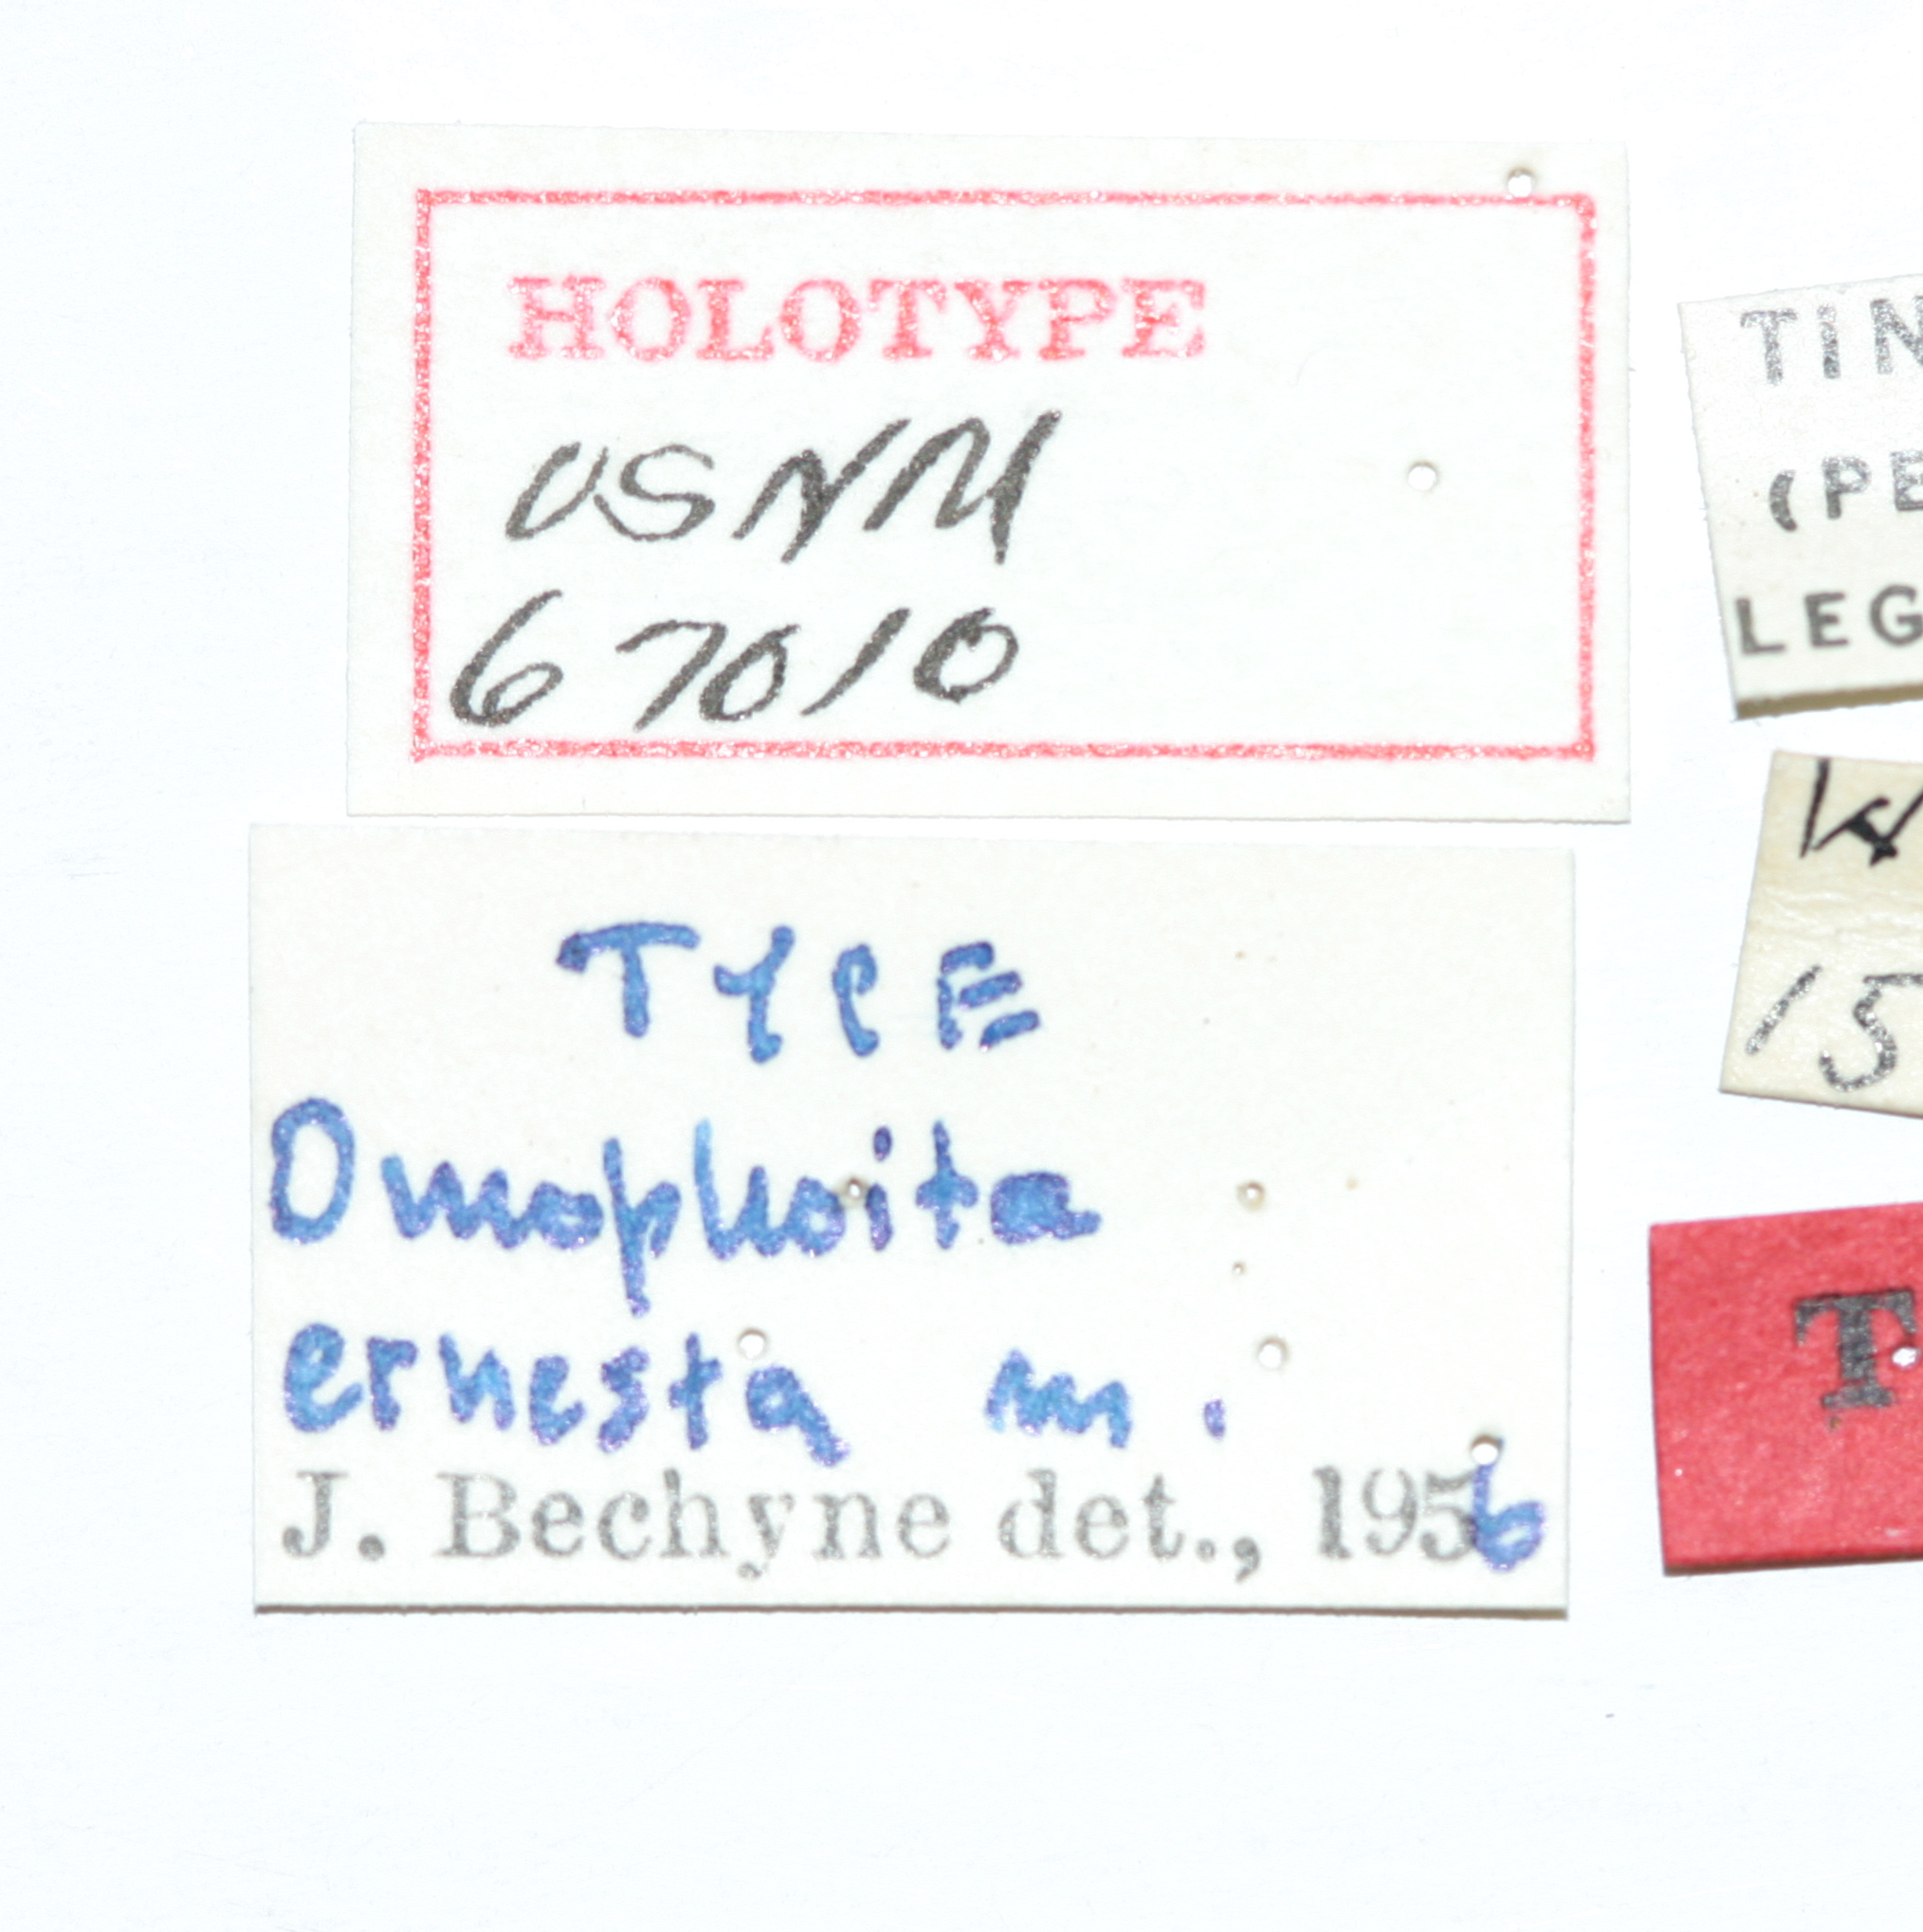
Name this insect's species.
Omophoita ernesta
